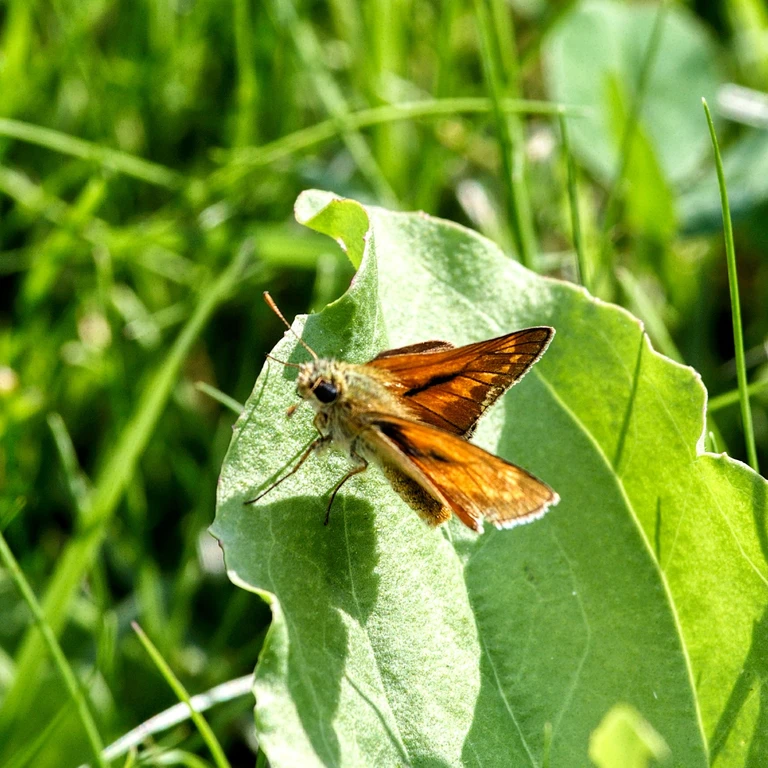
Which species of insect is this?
Ochlodes sylvanus (also Ochlodes venata)
